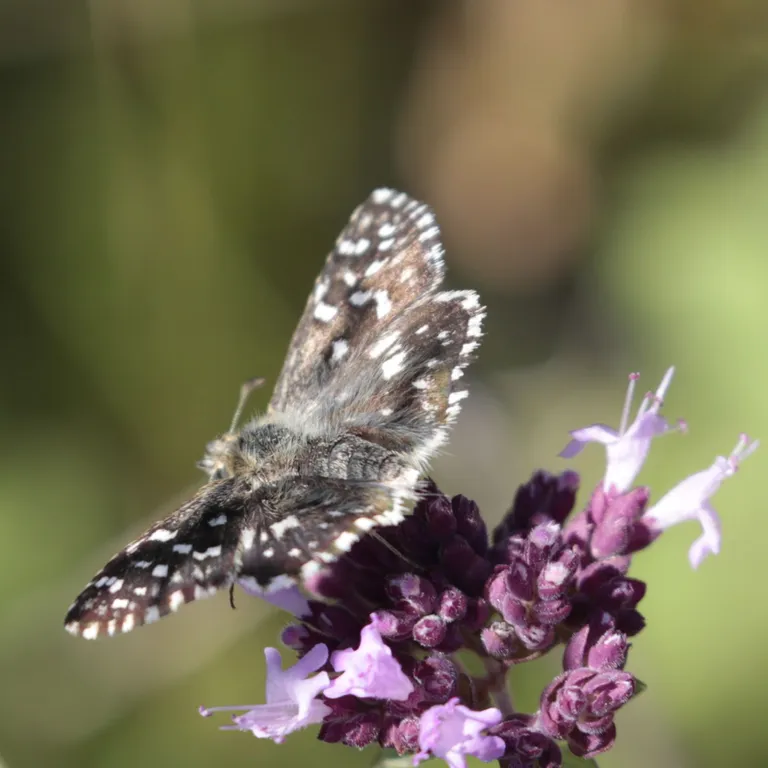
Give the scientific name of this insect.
Pyrgus malvae
